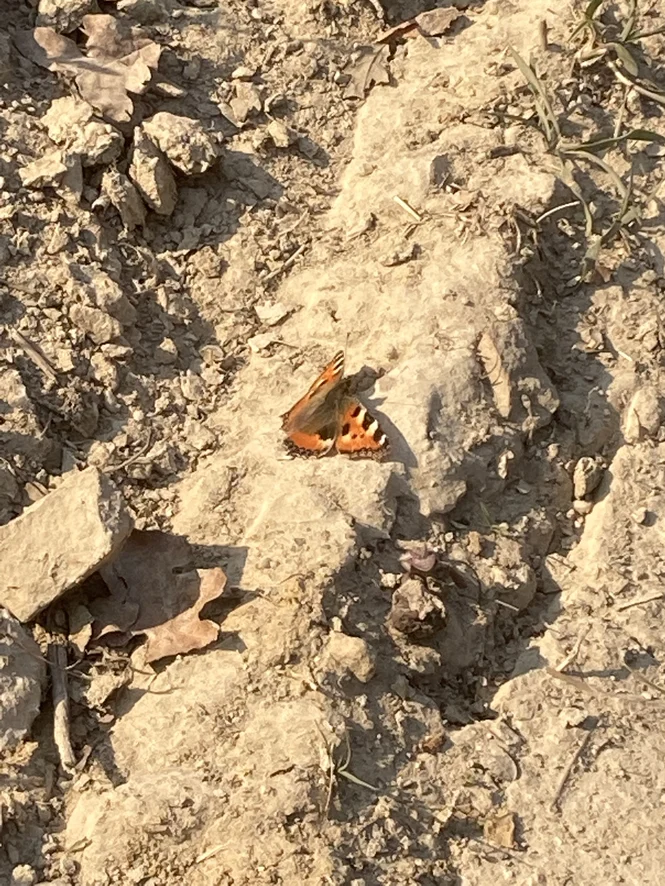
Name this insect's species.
Aglais urticae
